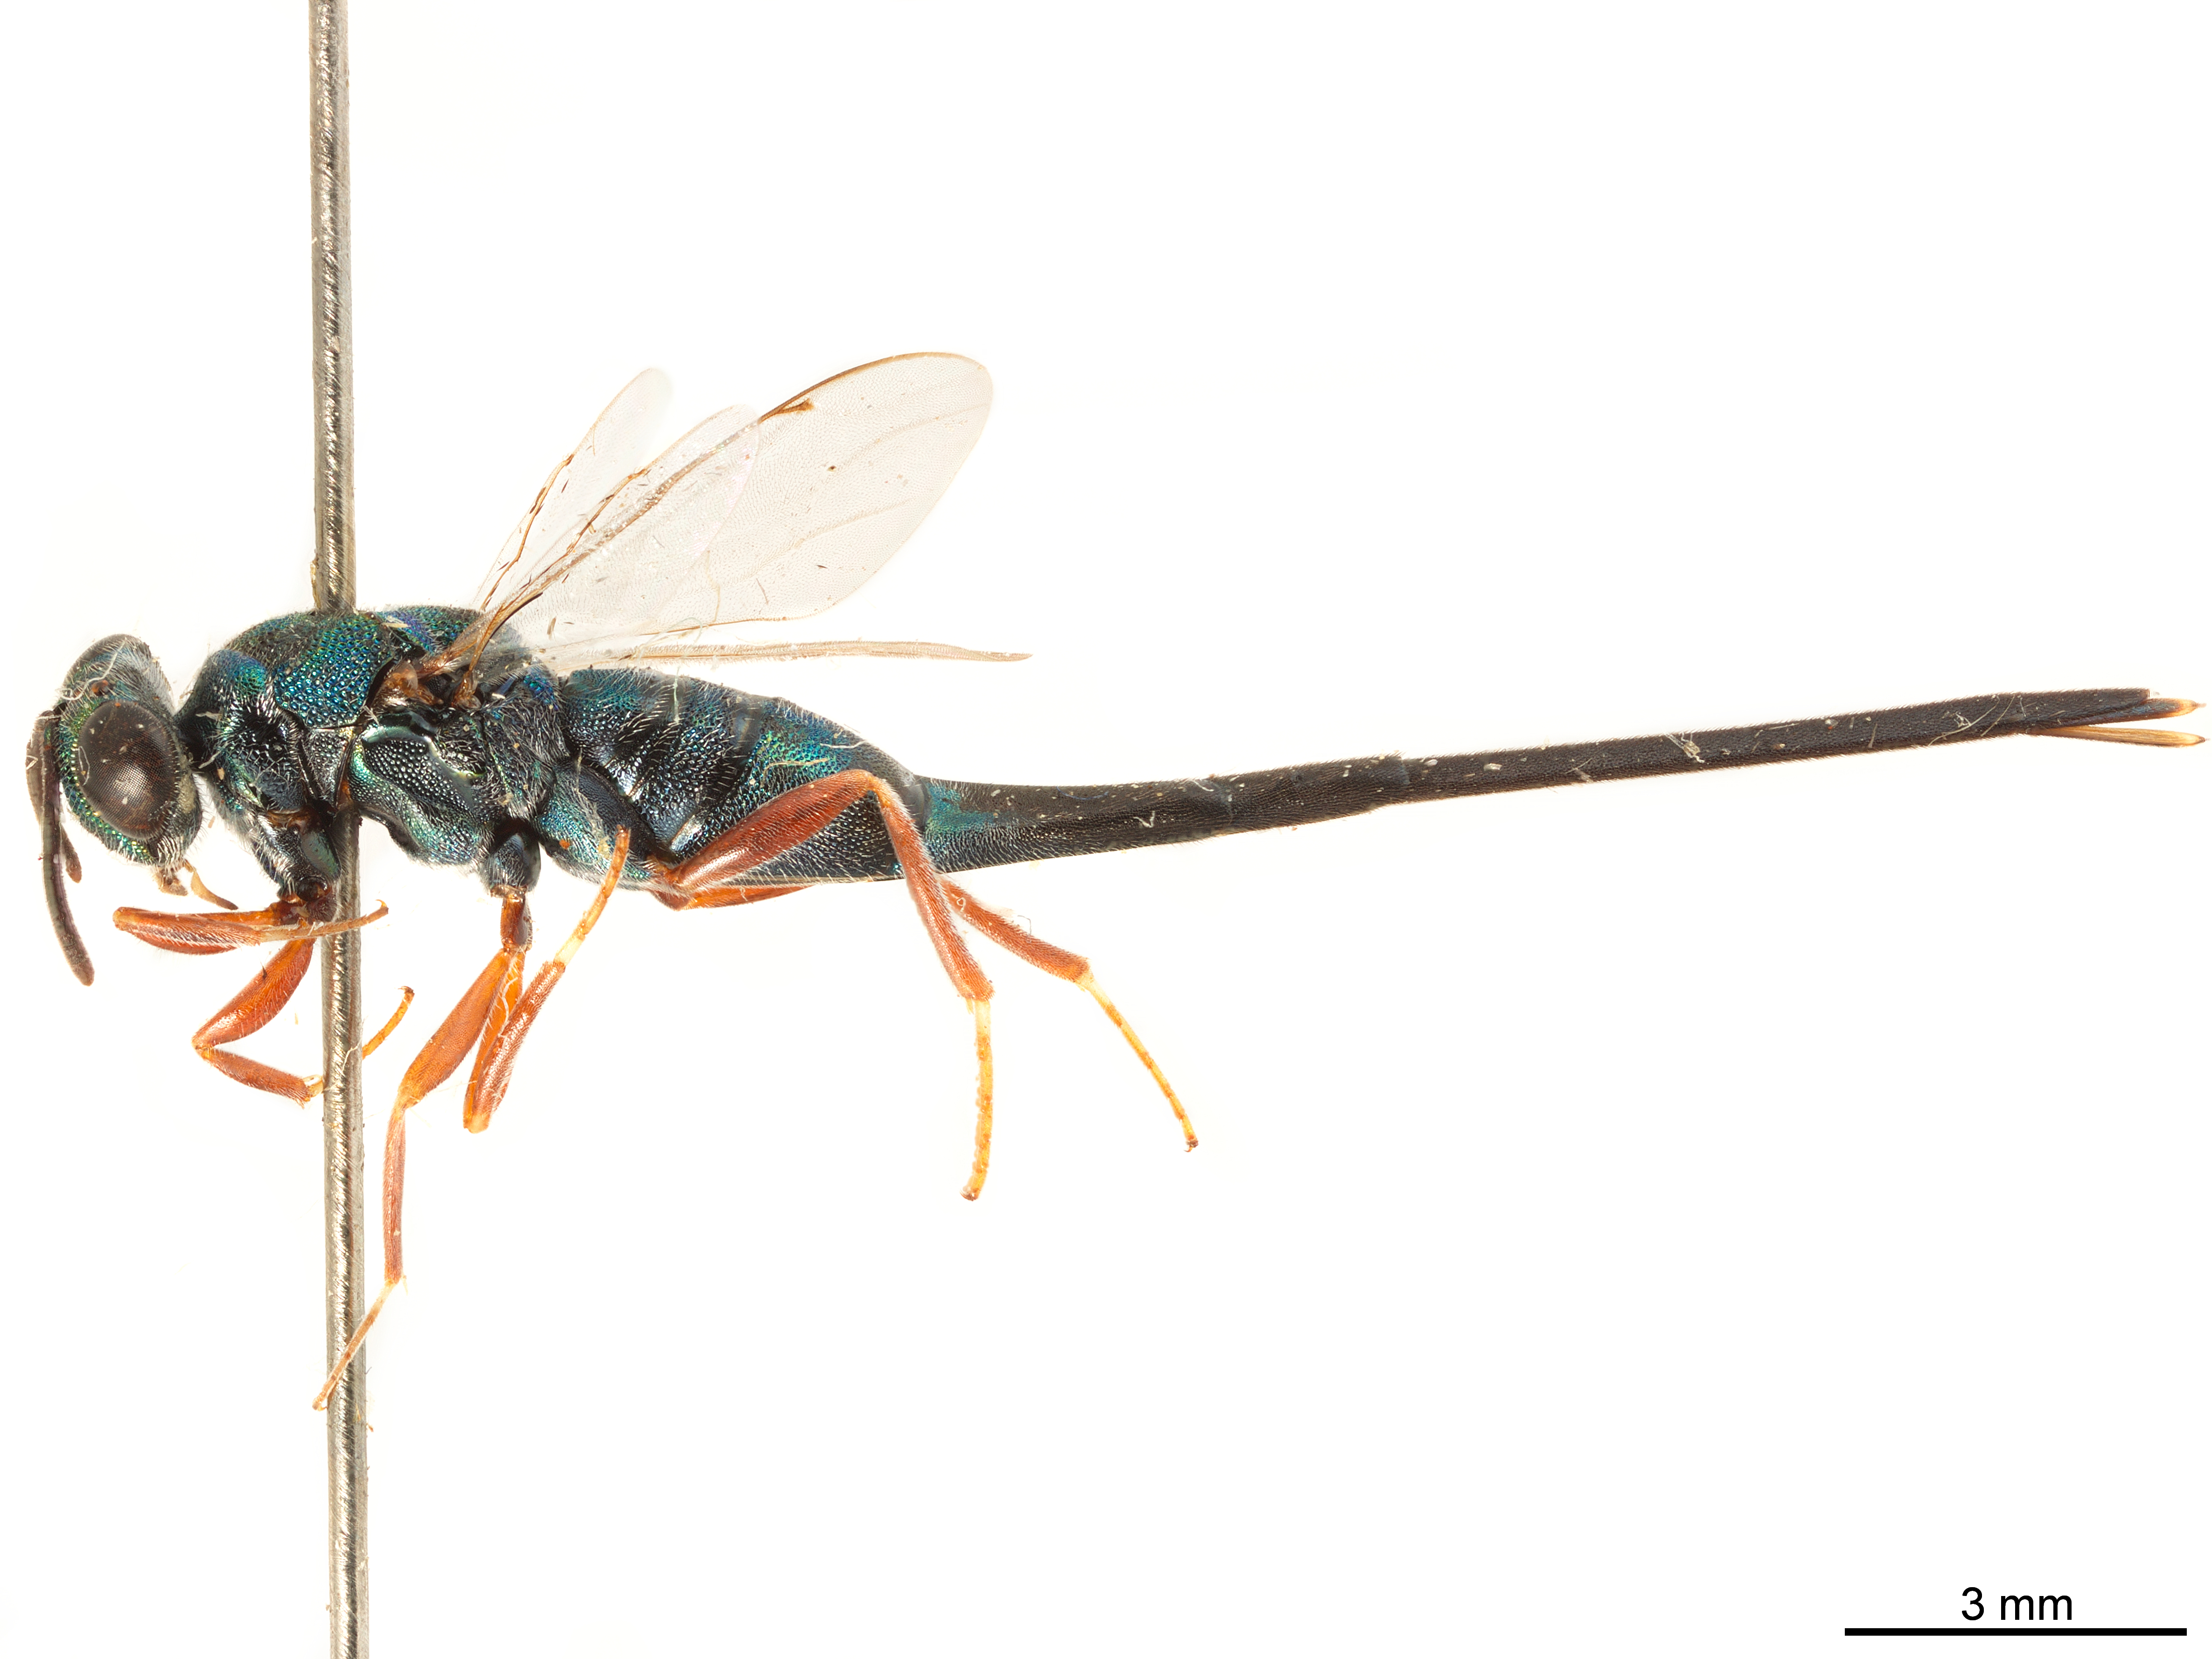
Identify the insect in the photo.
Solenura ania
